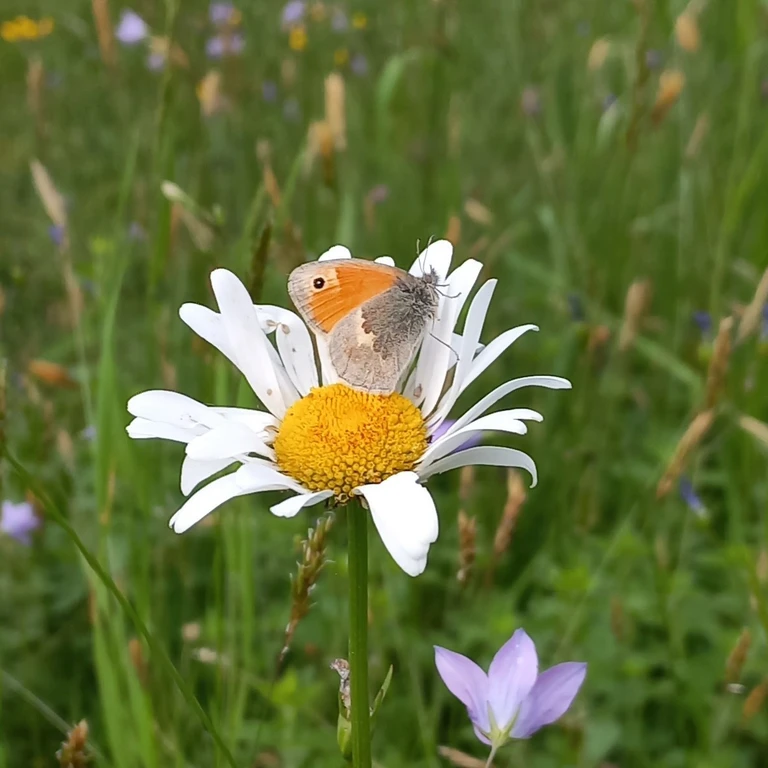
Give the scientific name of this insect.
Coenonympha pamphilus
